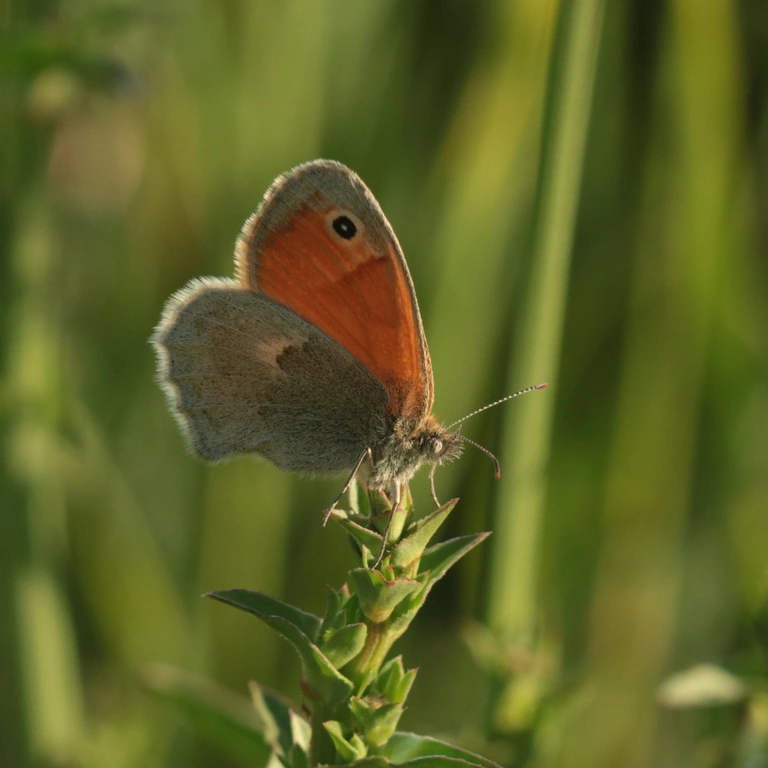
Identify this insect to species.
Coenonympha pamphilus
